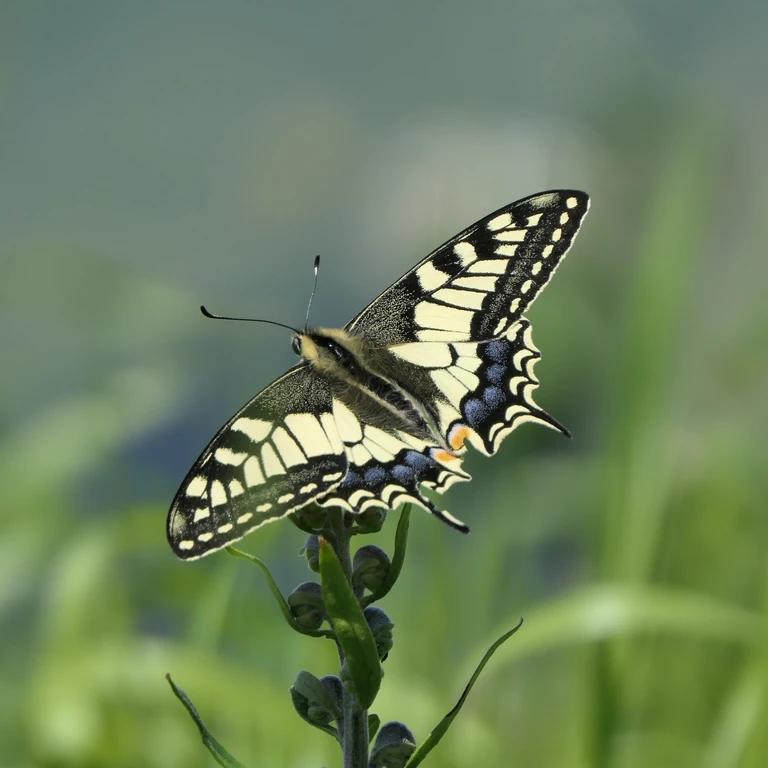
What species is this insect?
Papilio machaon
